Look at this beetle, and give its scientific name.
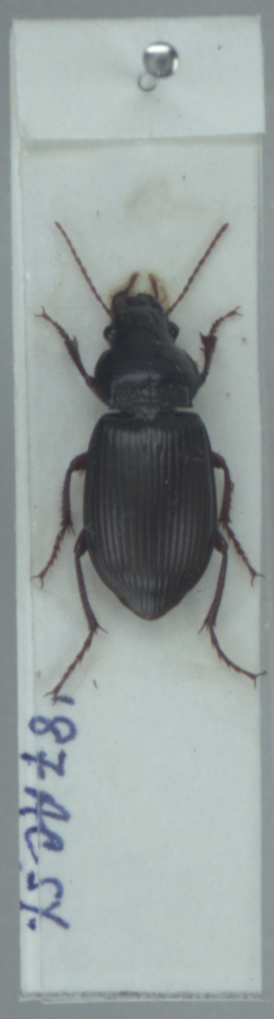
Amara aulica
